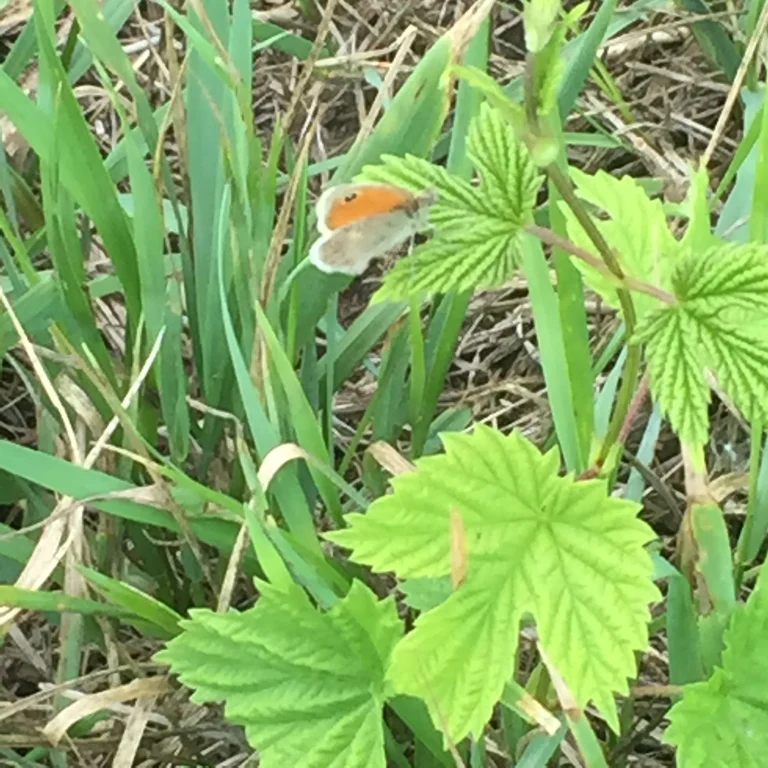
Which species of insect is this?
Coenonympha pamphilus
